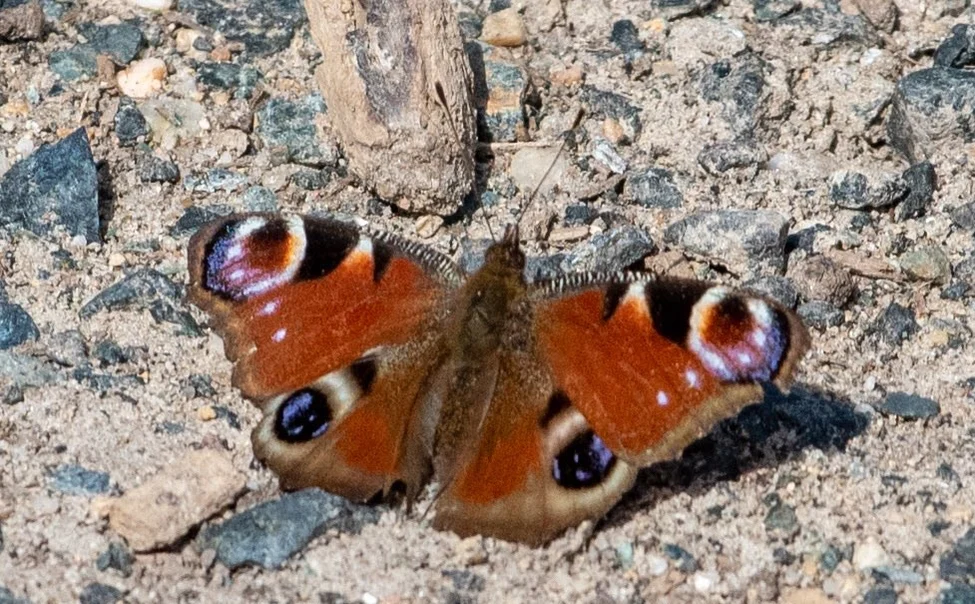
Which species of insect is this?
Aglais io
